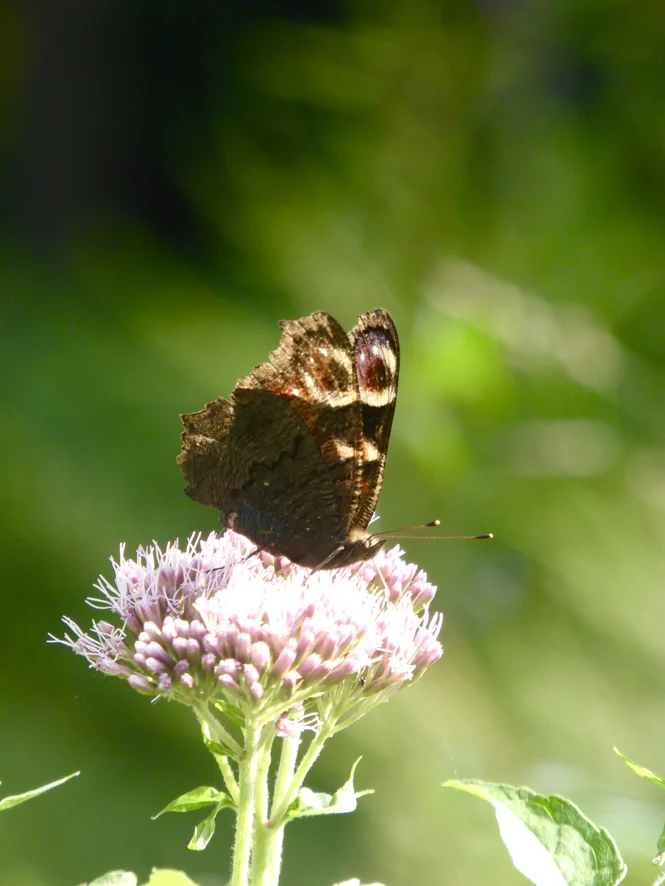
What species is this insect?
Aglais io
